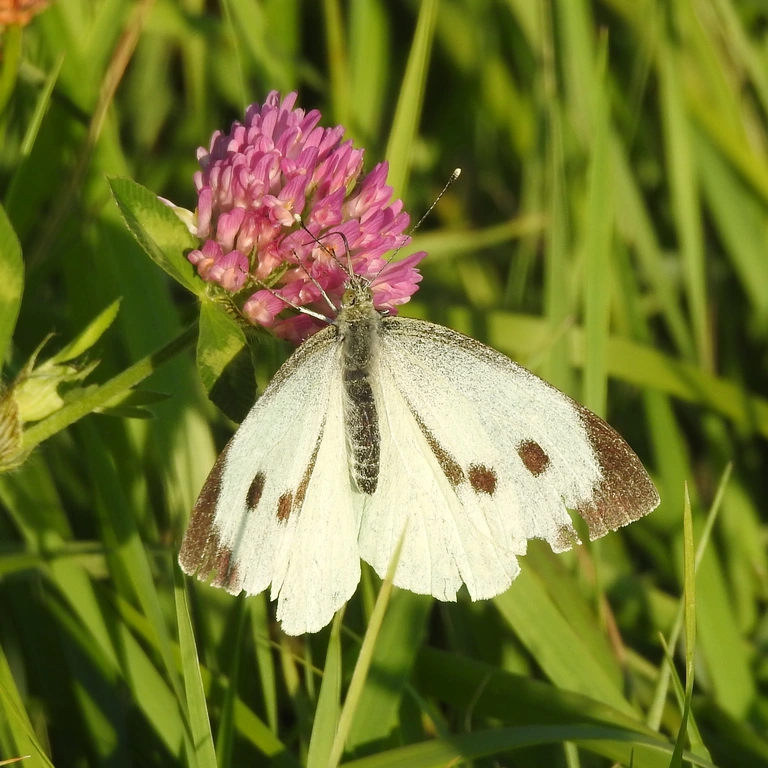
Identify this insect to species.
Pieris brassicae
